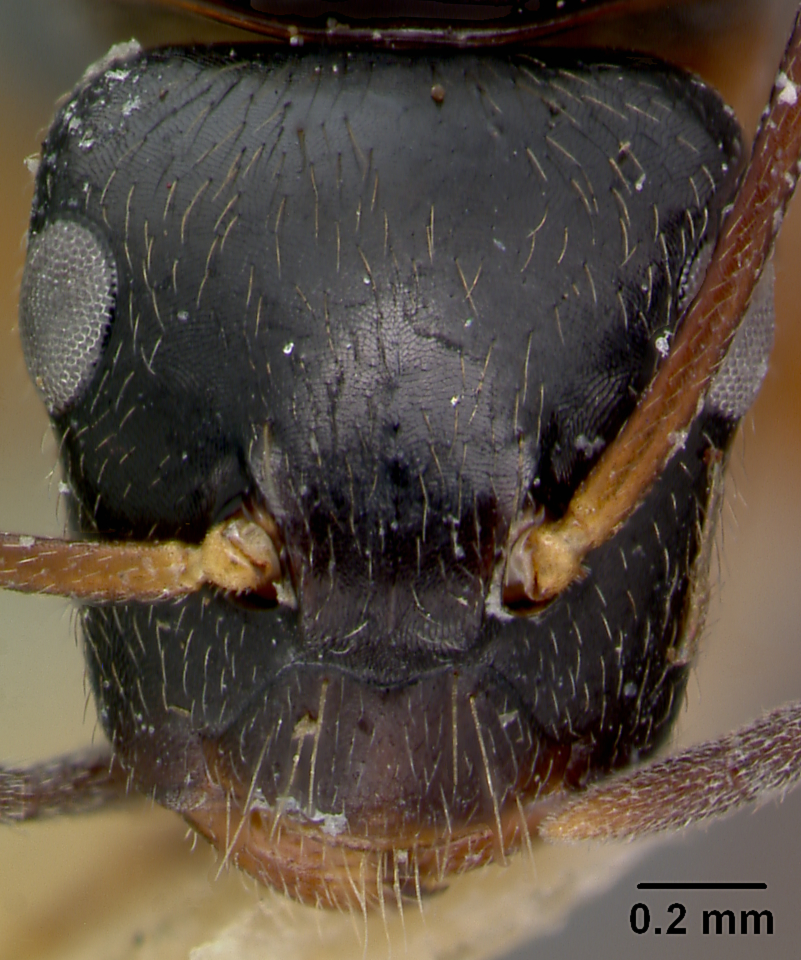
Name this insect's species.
Camponotus lauensis
